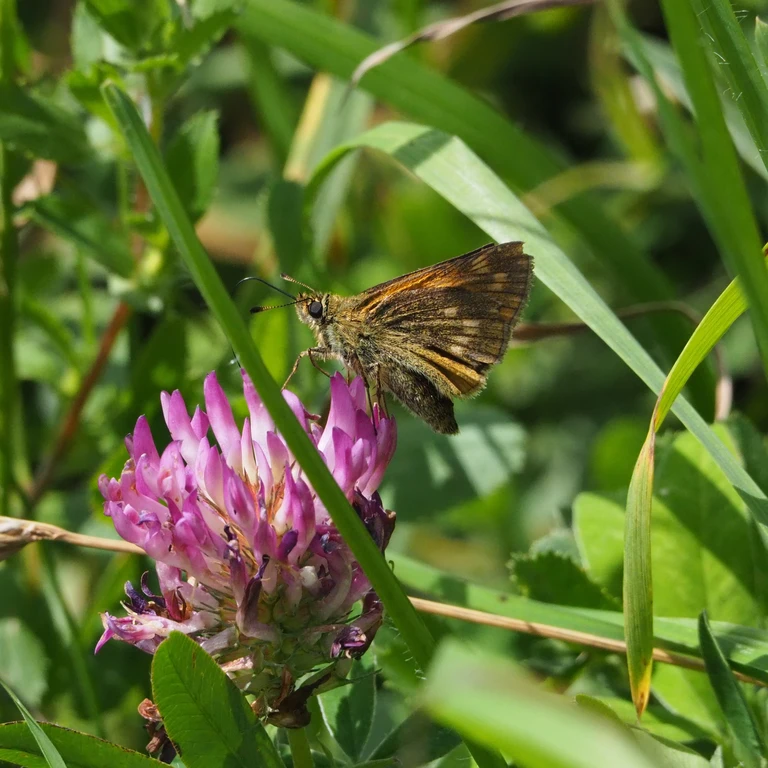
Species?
Ochlodes sylvanus (also Ochlodes venata)
